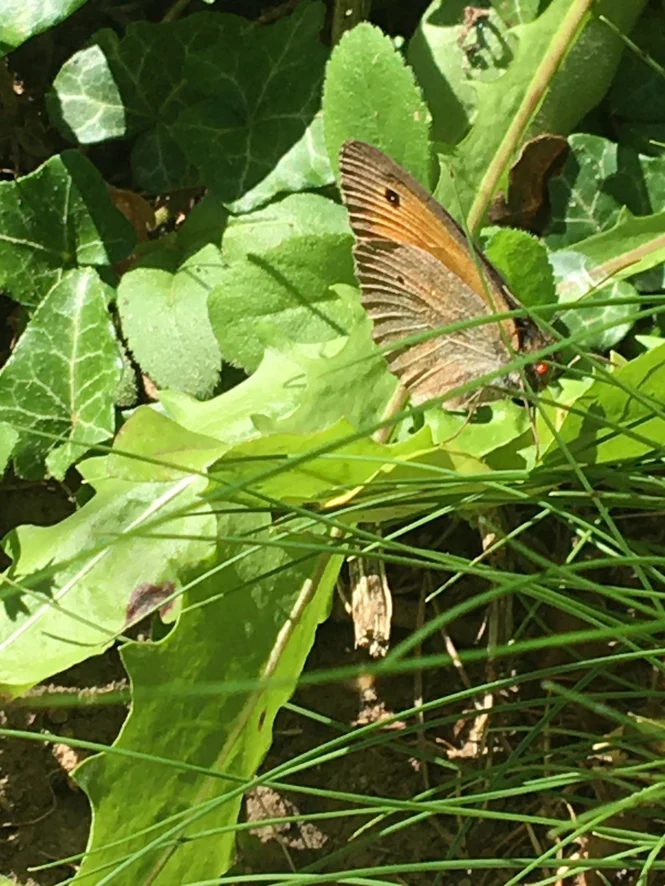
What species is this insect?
Maniola jurtina
